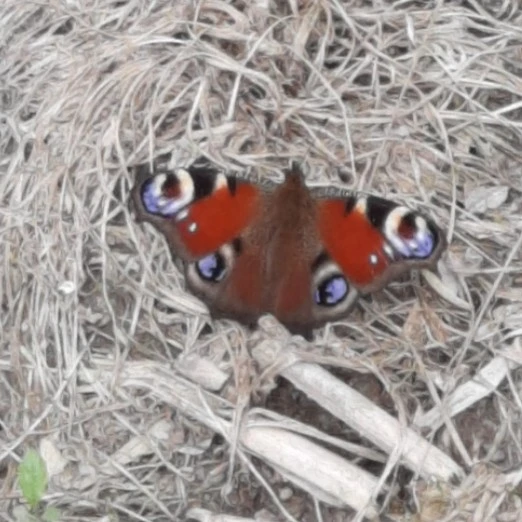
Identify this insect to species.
Aglais io
